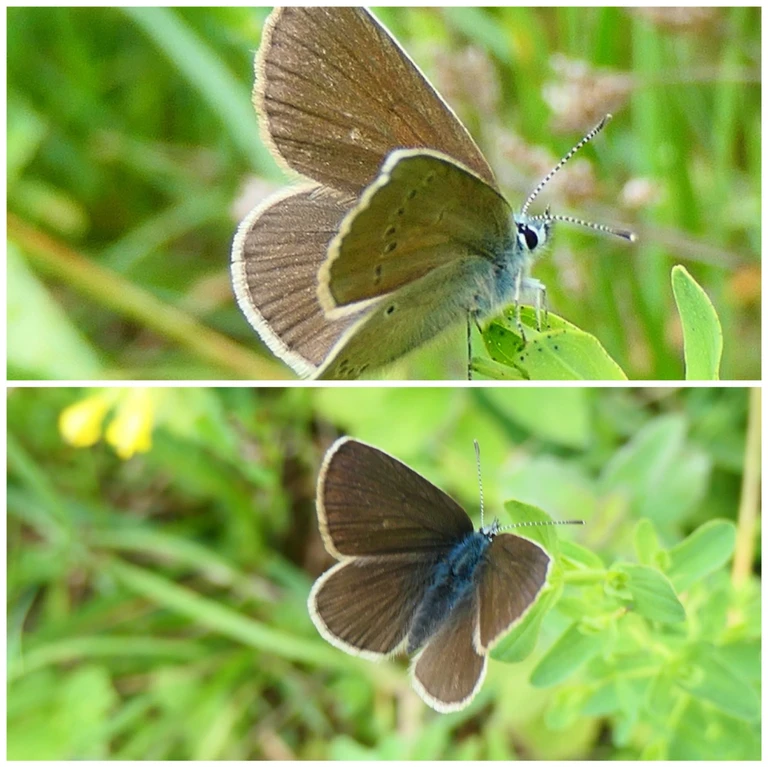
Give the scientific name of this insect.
Cyaniris semiargus
